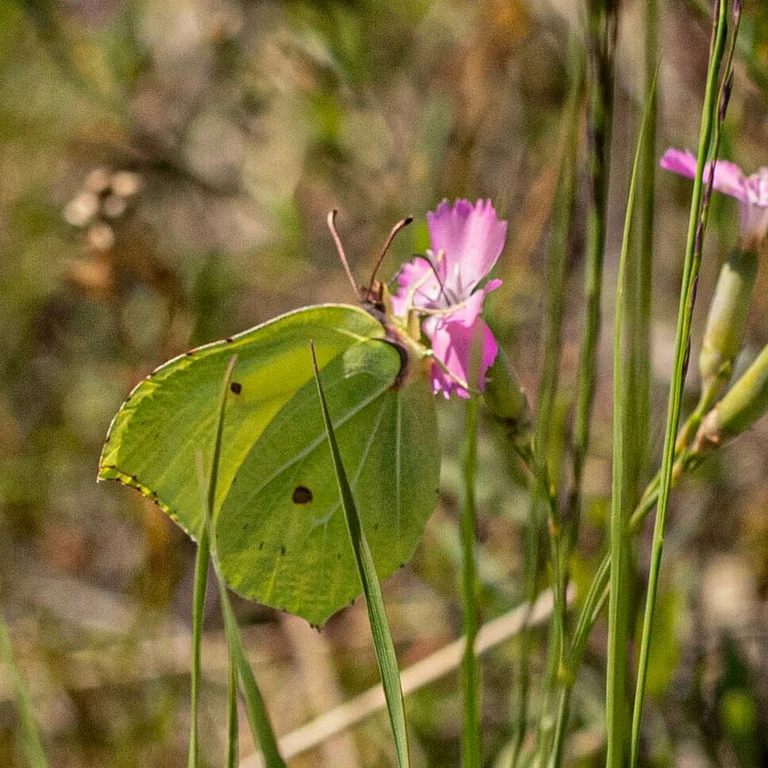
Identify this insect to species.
Gonepteryx rhamni
